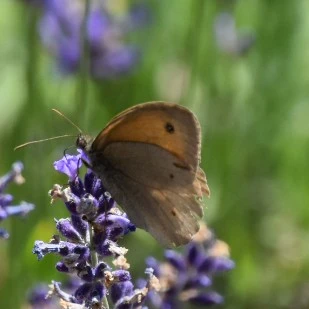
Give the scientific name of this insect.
Maniola jurtina
